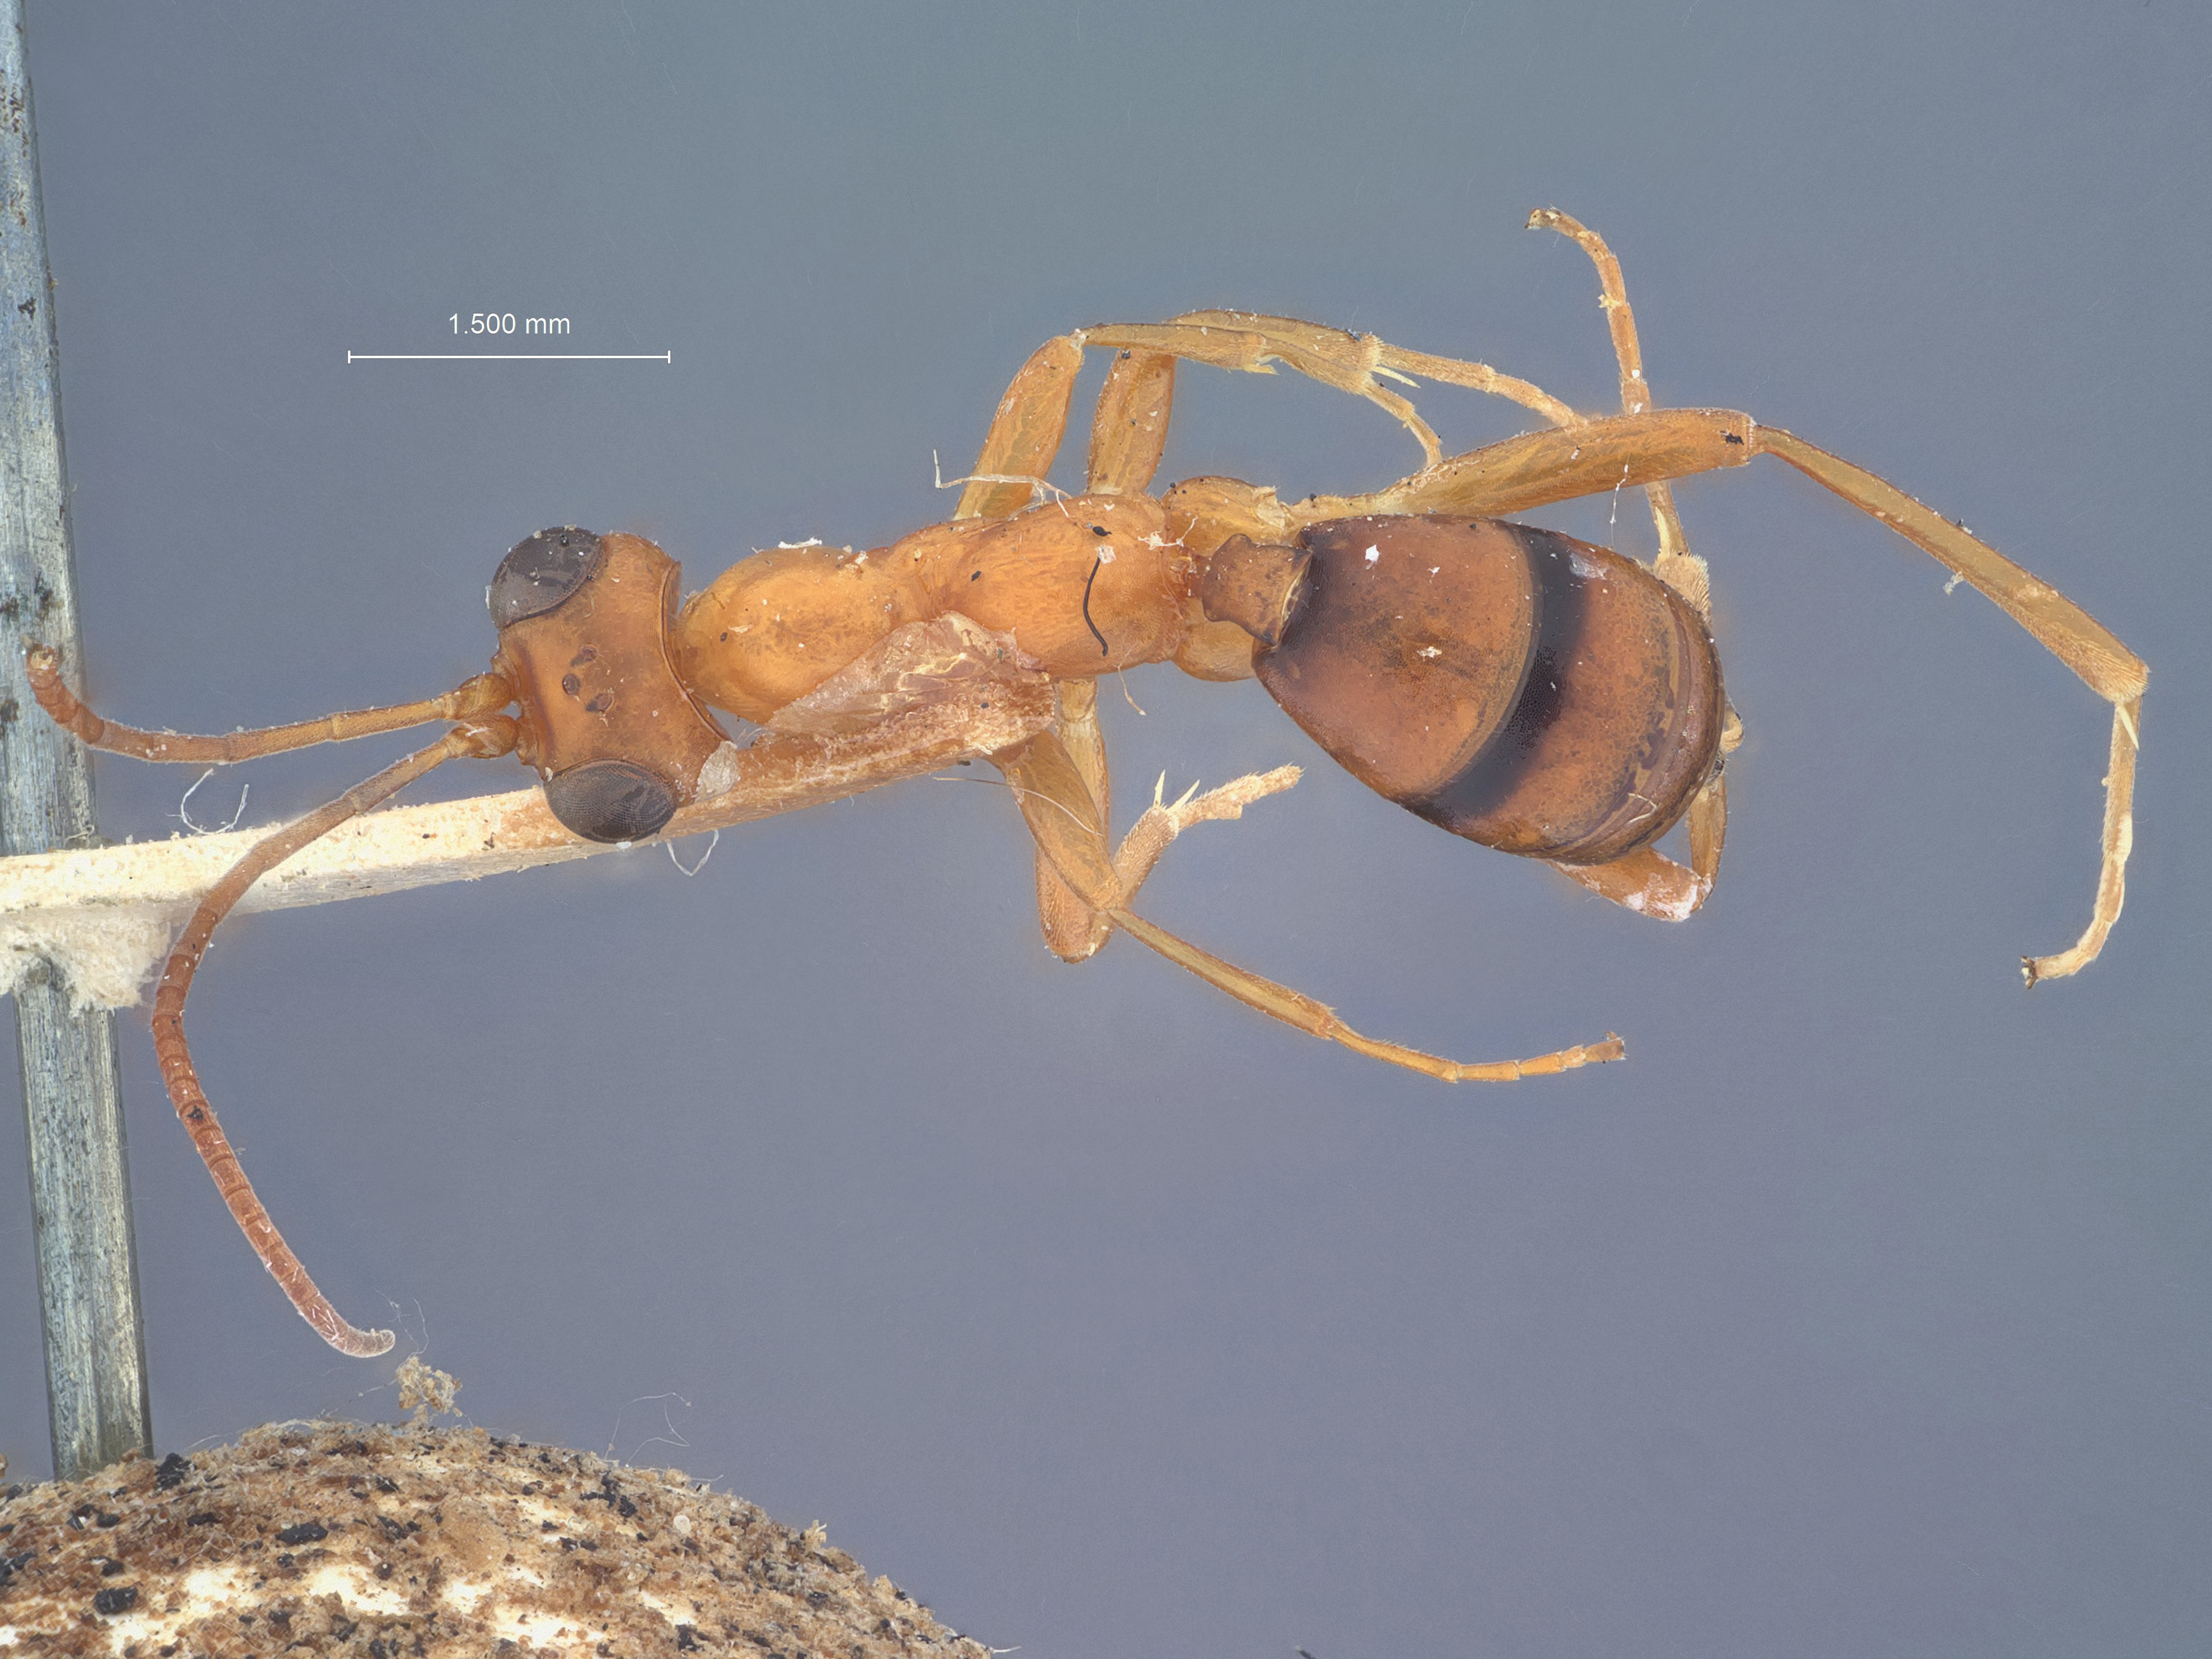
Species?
Pezomachus annulatus
